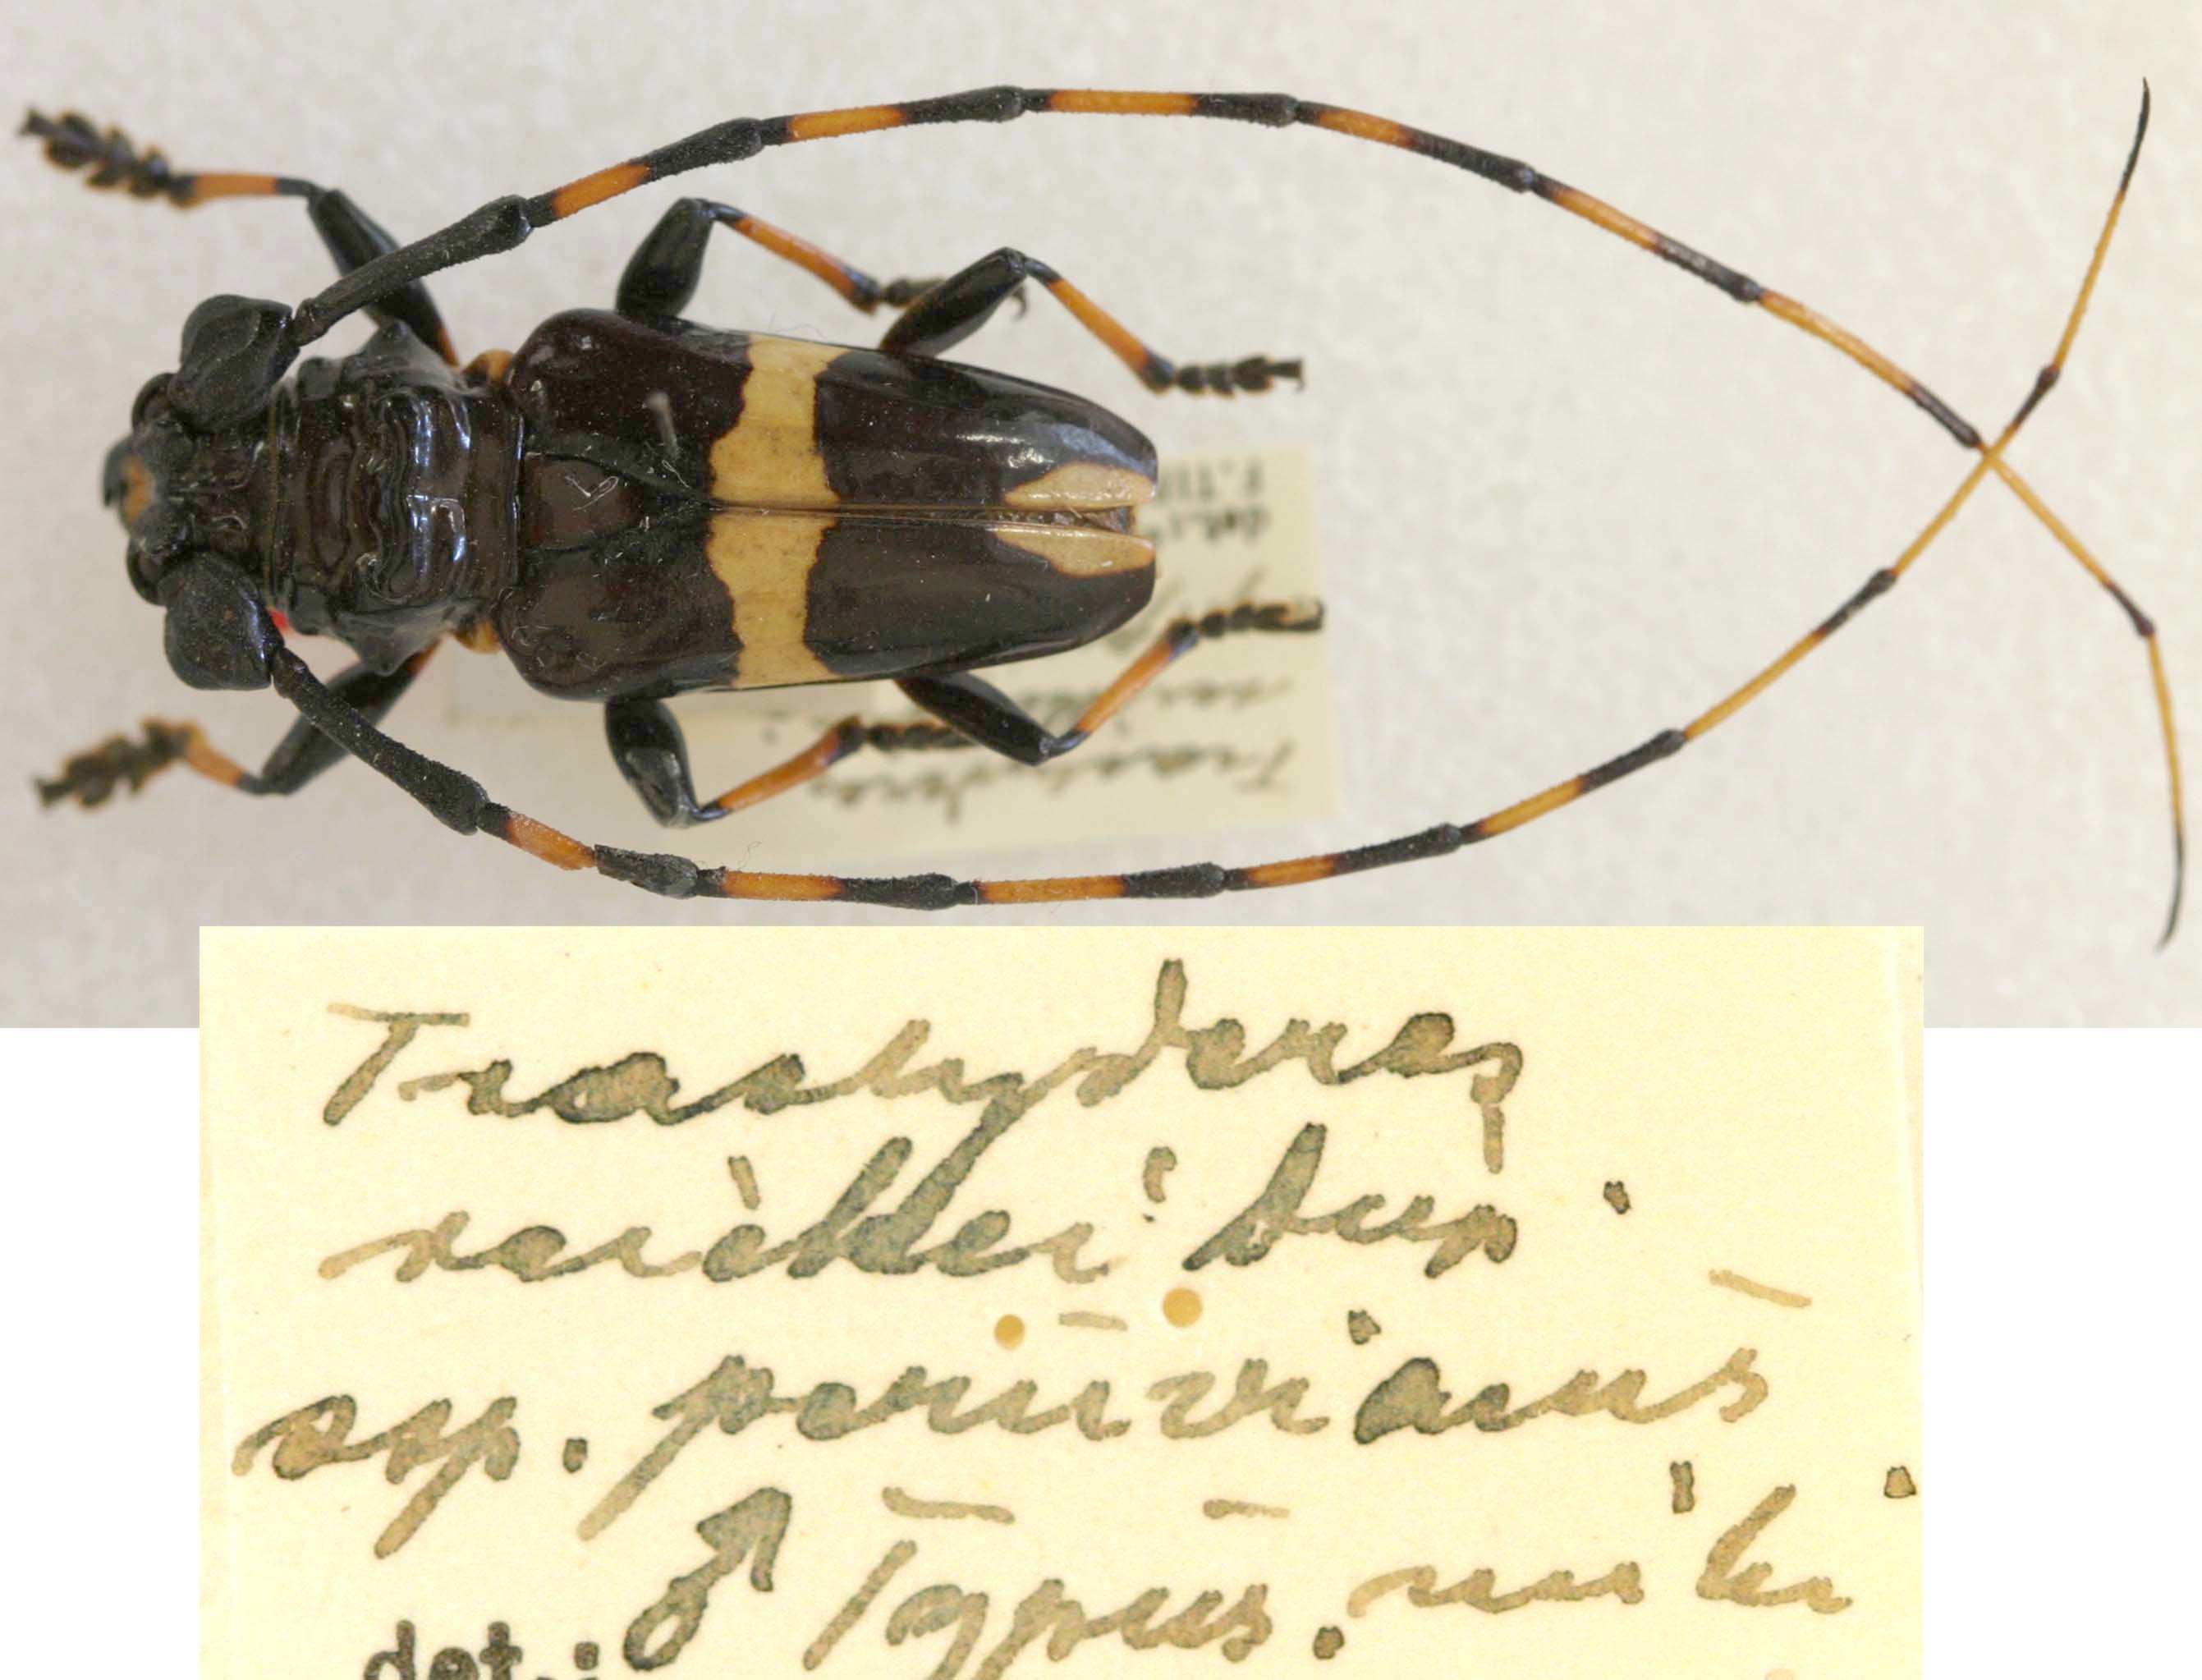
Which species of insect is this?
Trachyderes cingulatus (also Trachyderes reichei)
